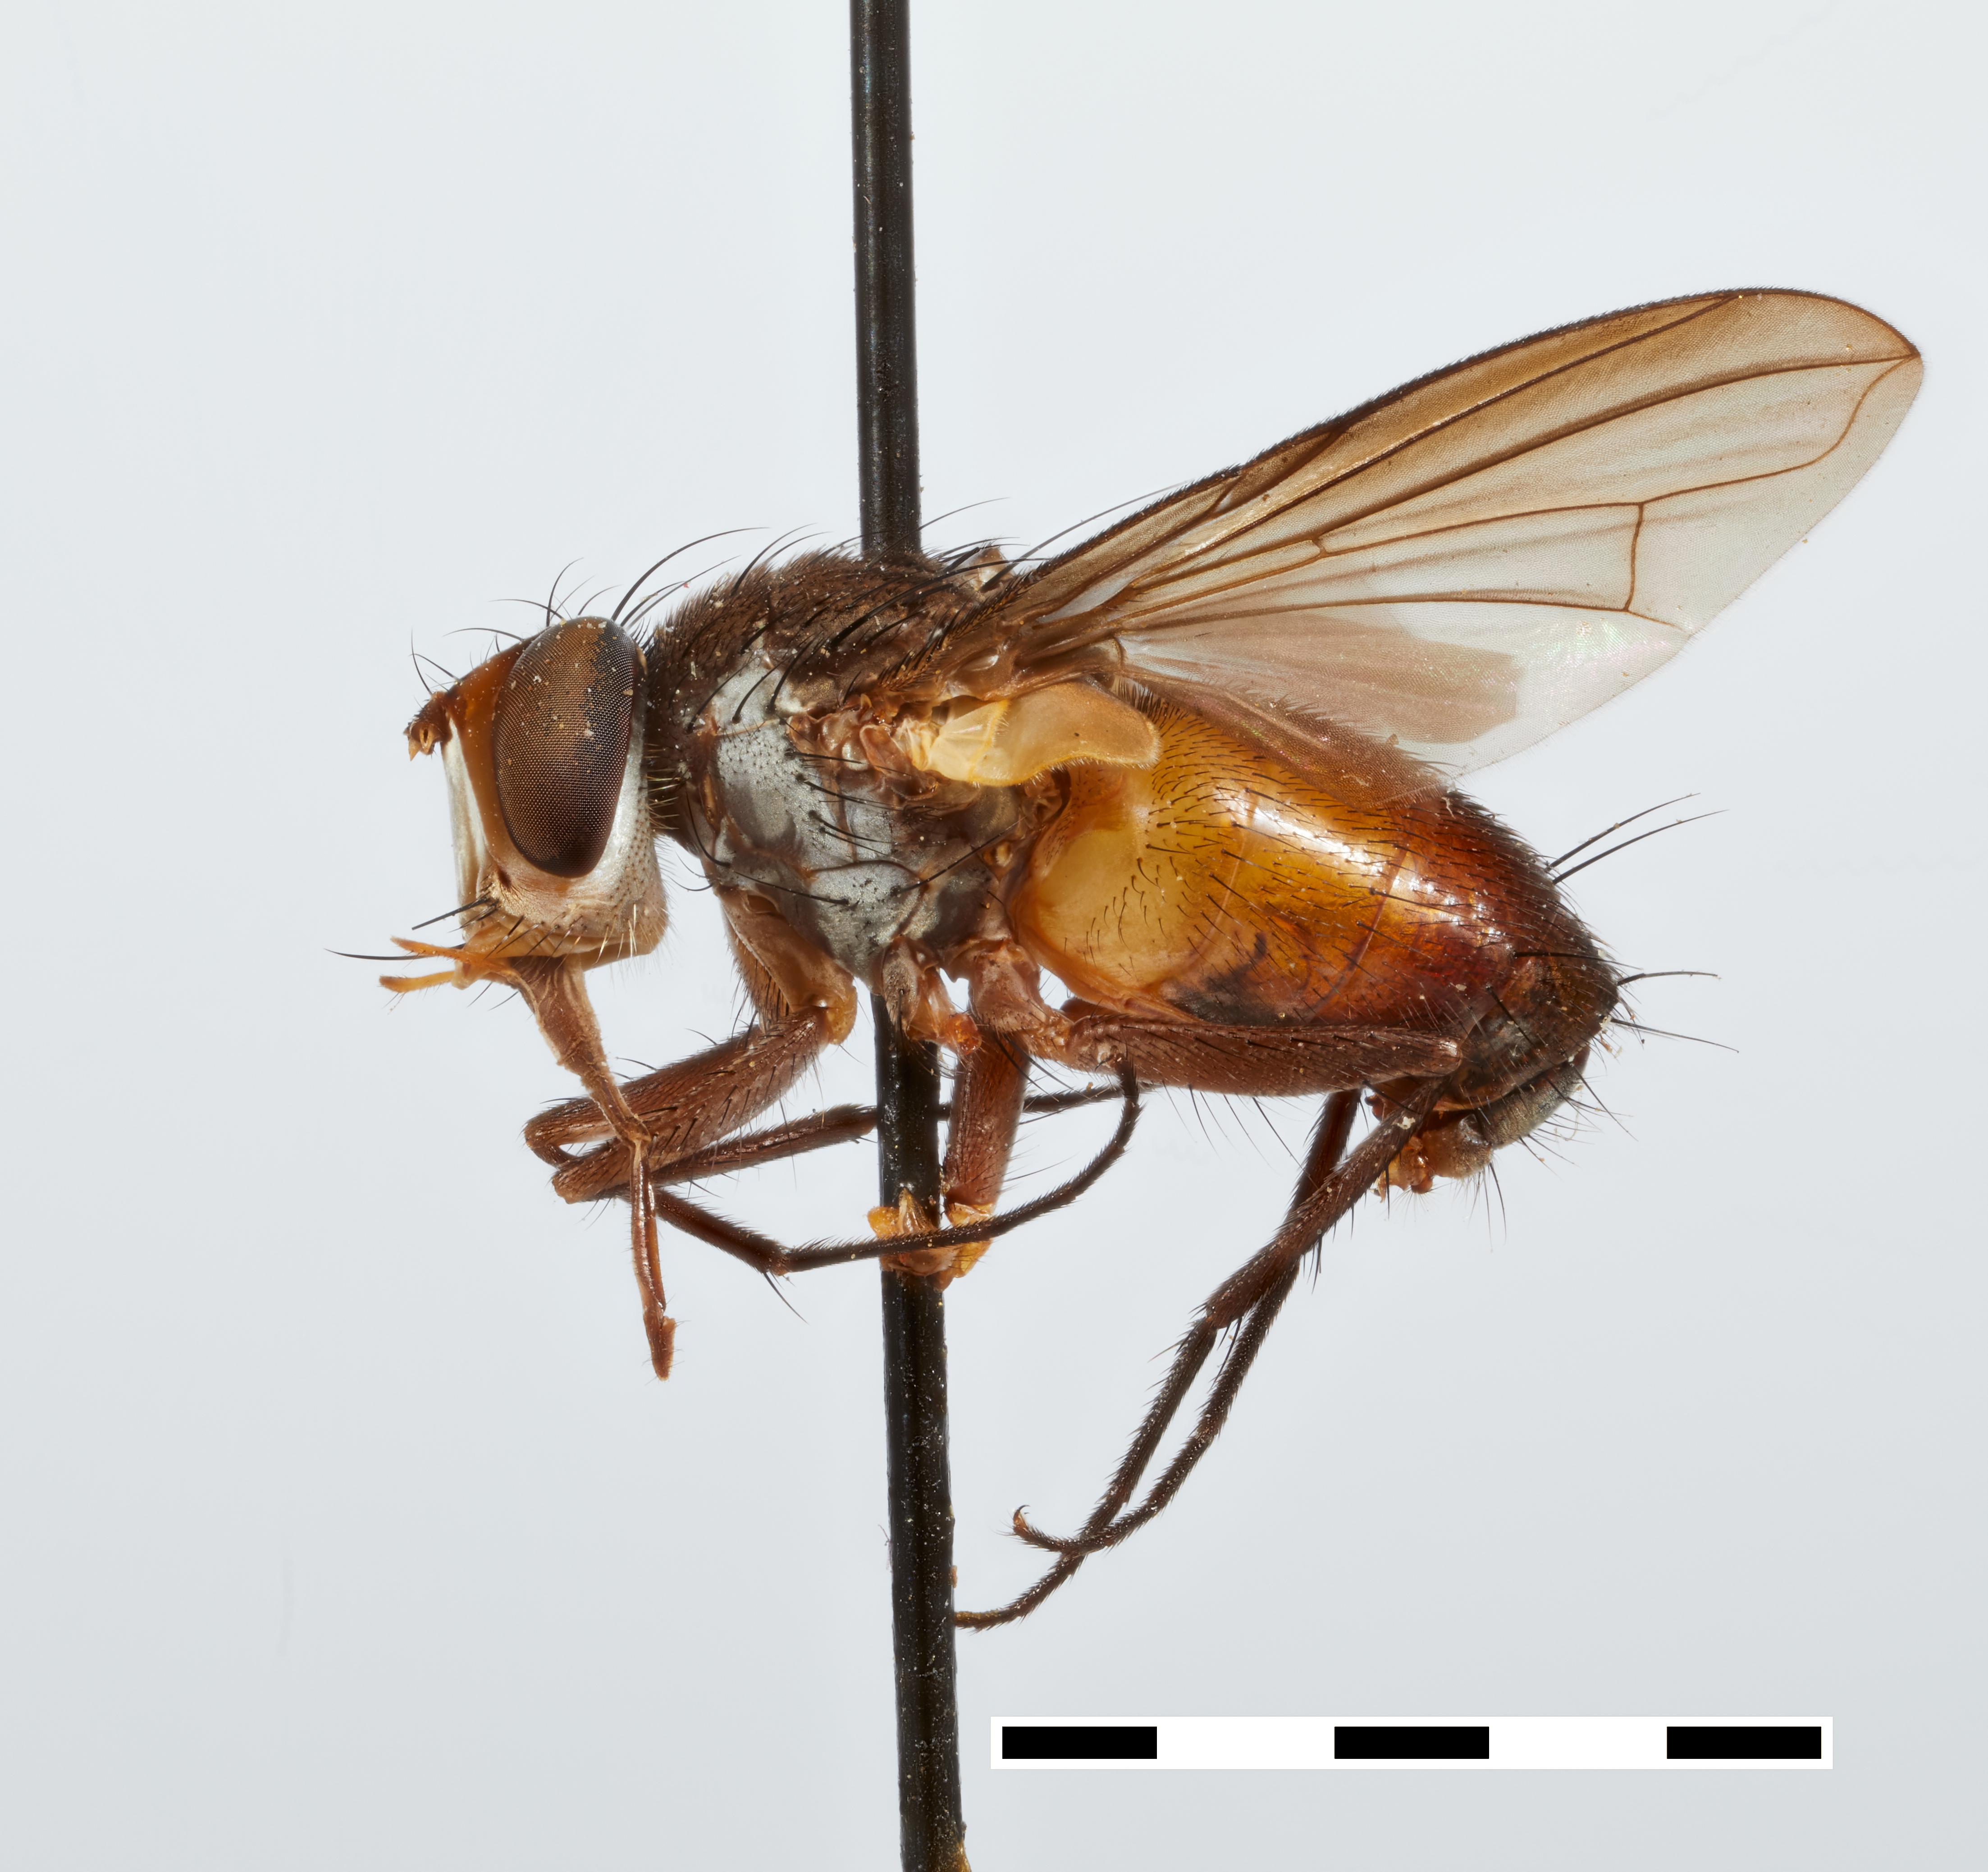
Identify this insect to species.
Lasioneura uruhuasi
